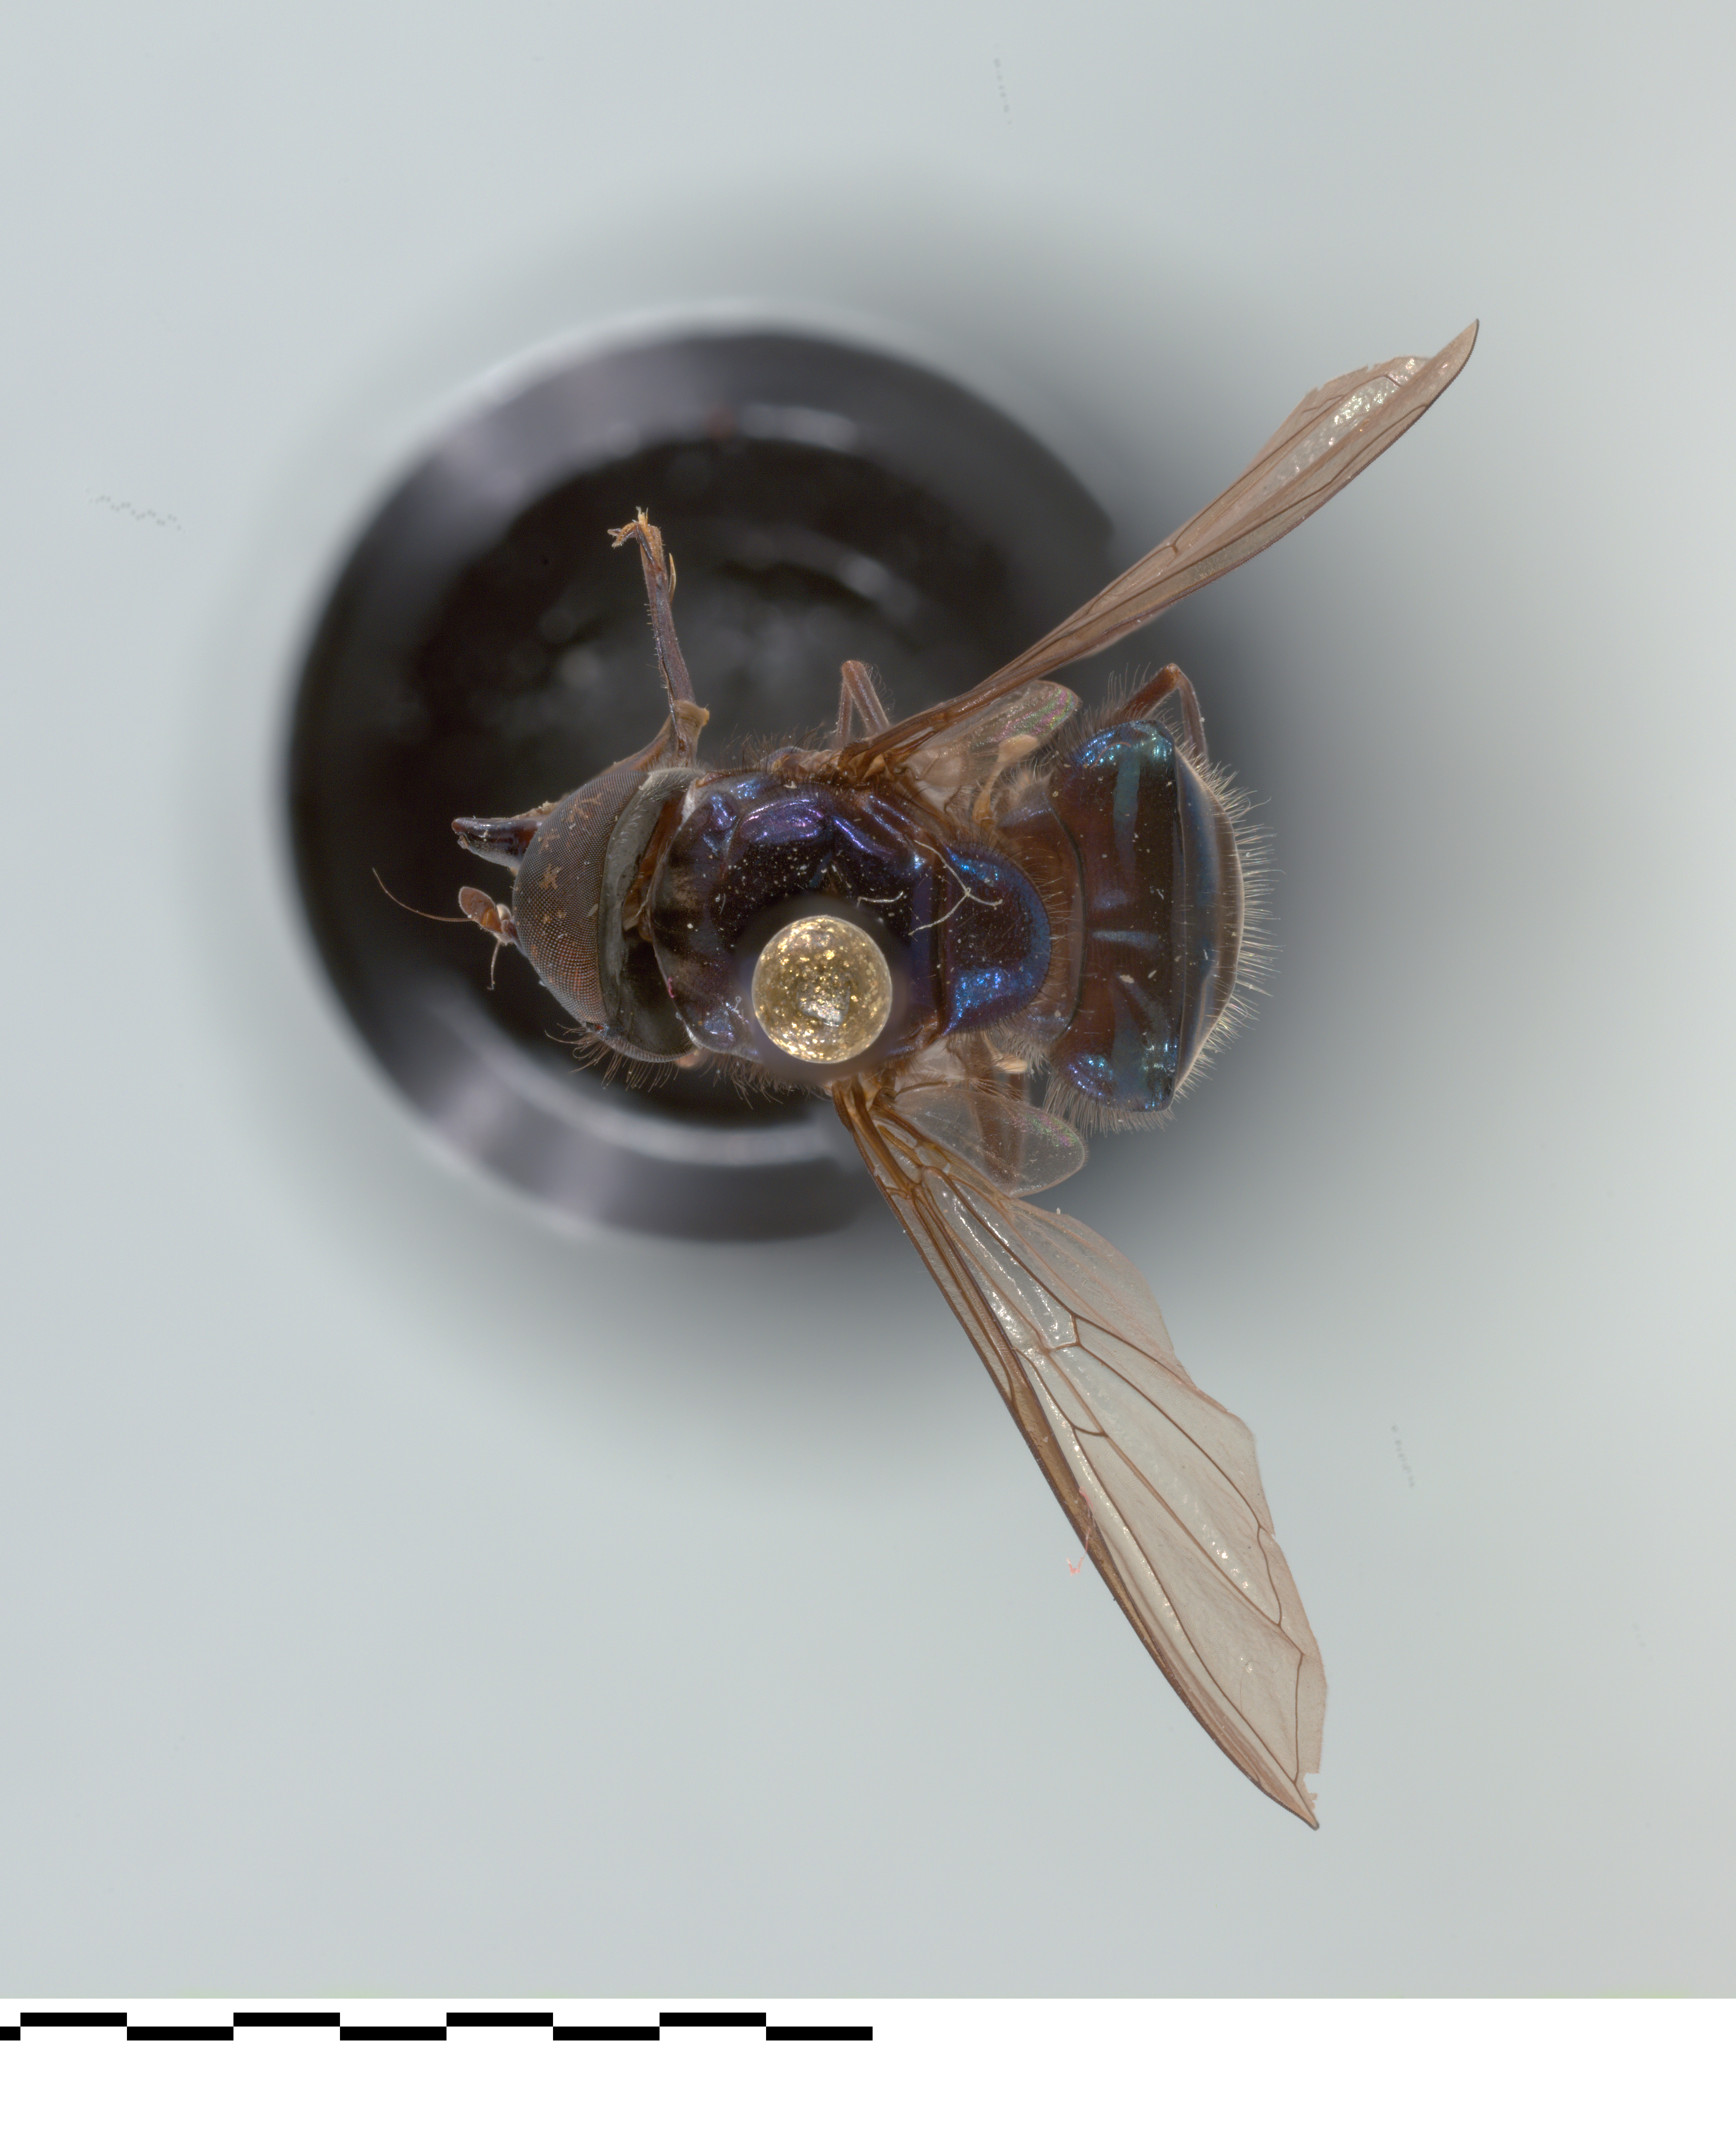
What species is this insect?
Rhingia cyanoprora
